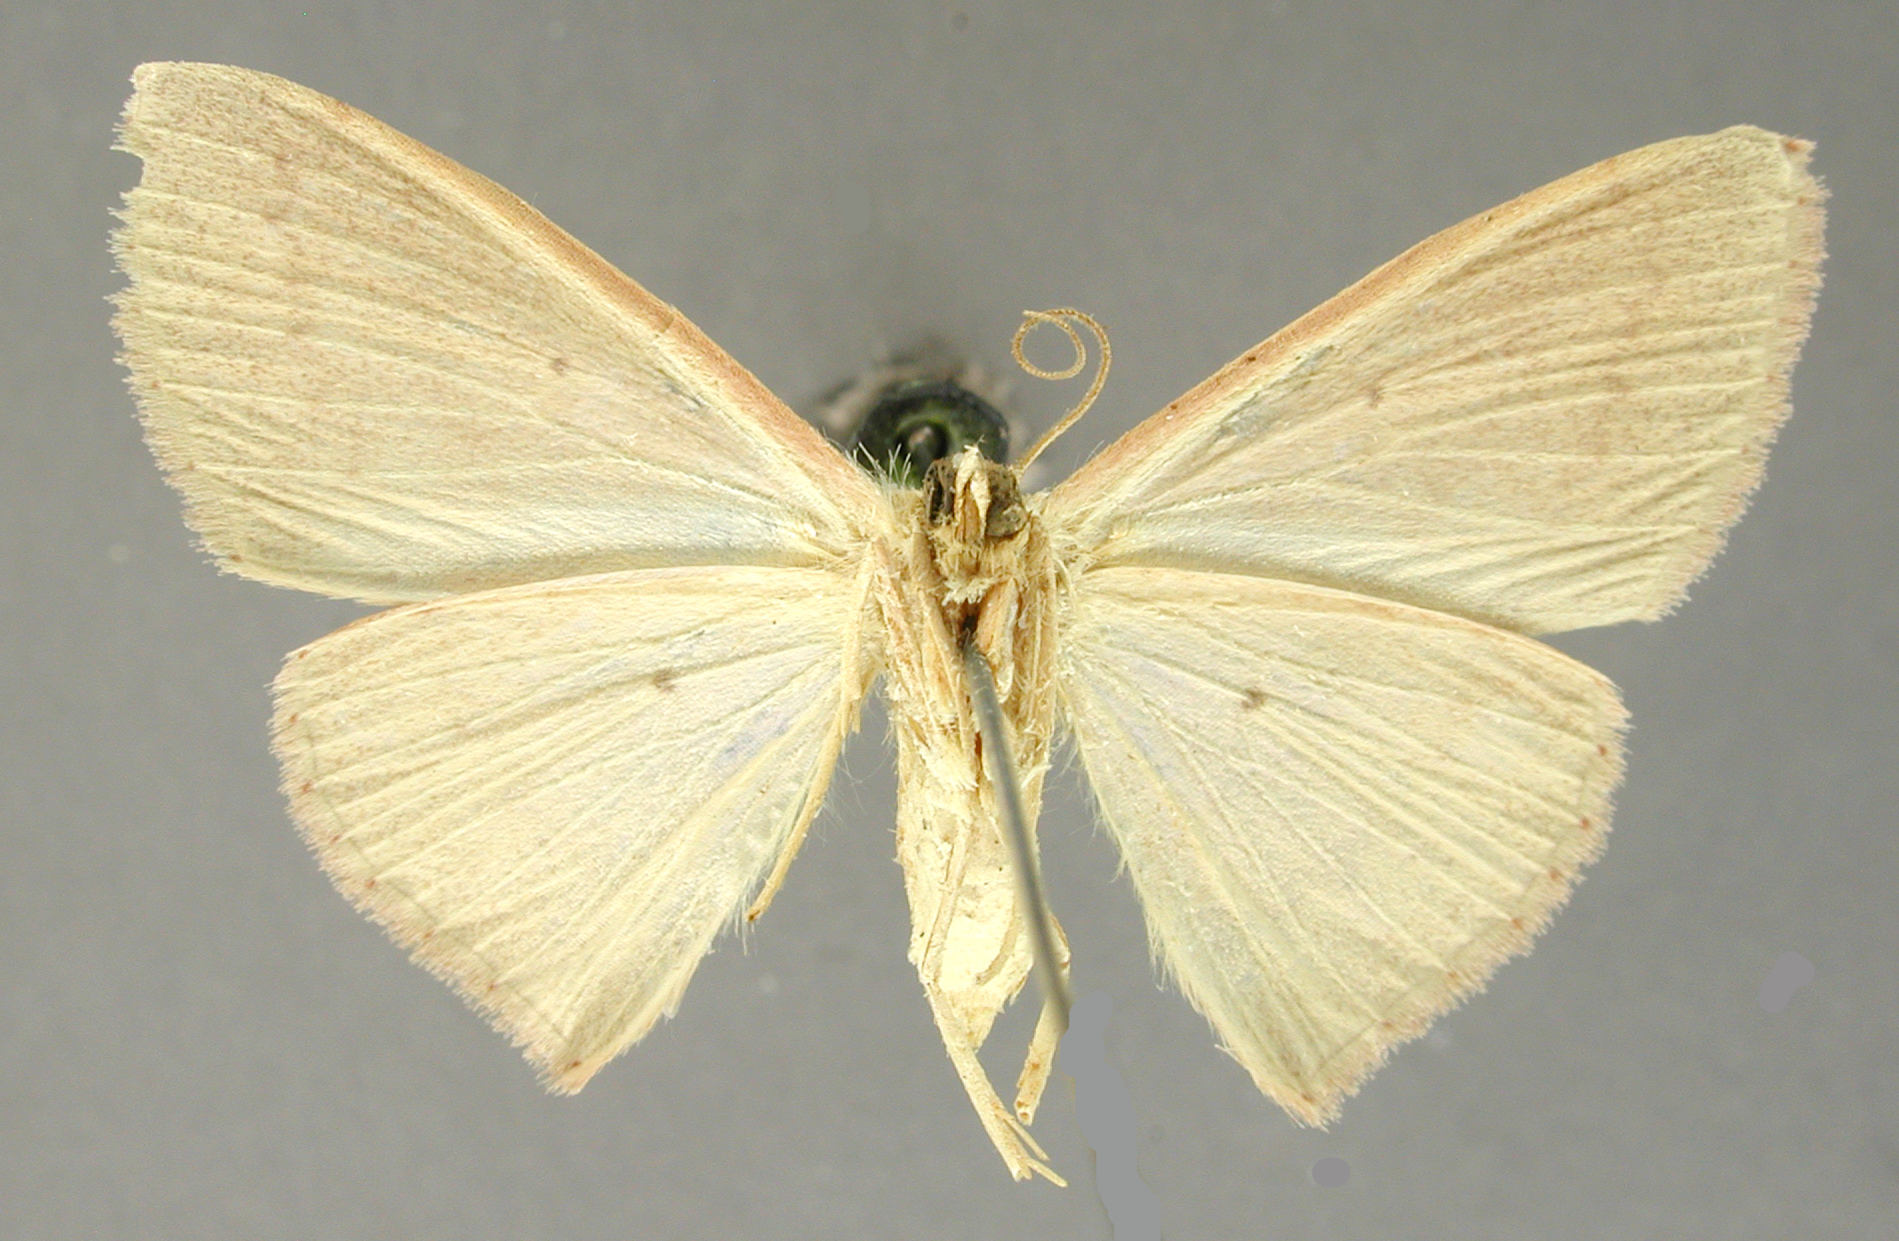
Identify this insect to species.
Cnemodes fuscifrons
